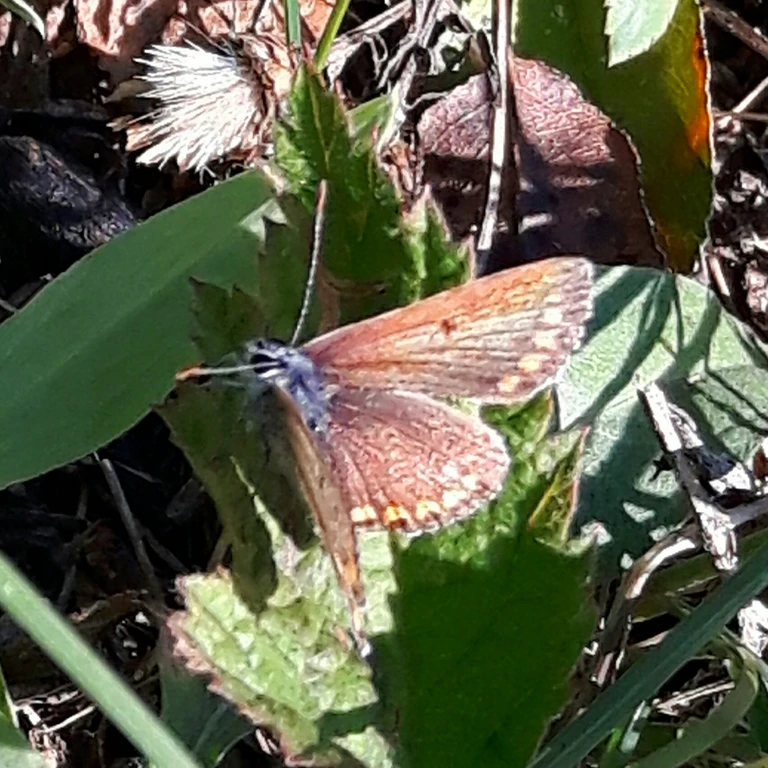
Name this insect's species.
Aricia agestis/artaxerxes
